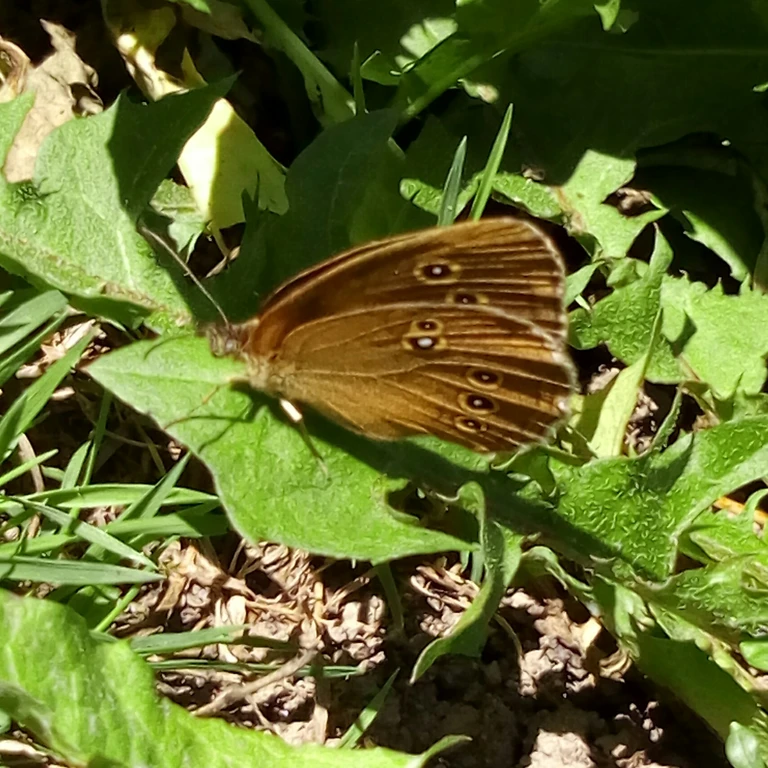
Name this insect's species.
Aphantopus hyperantus
